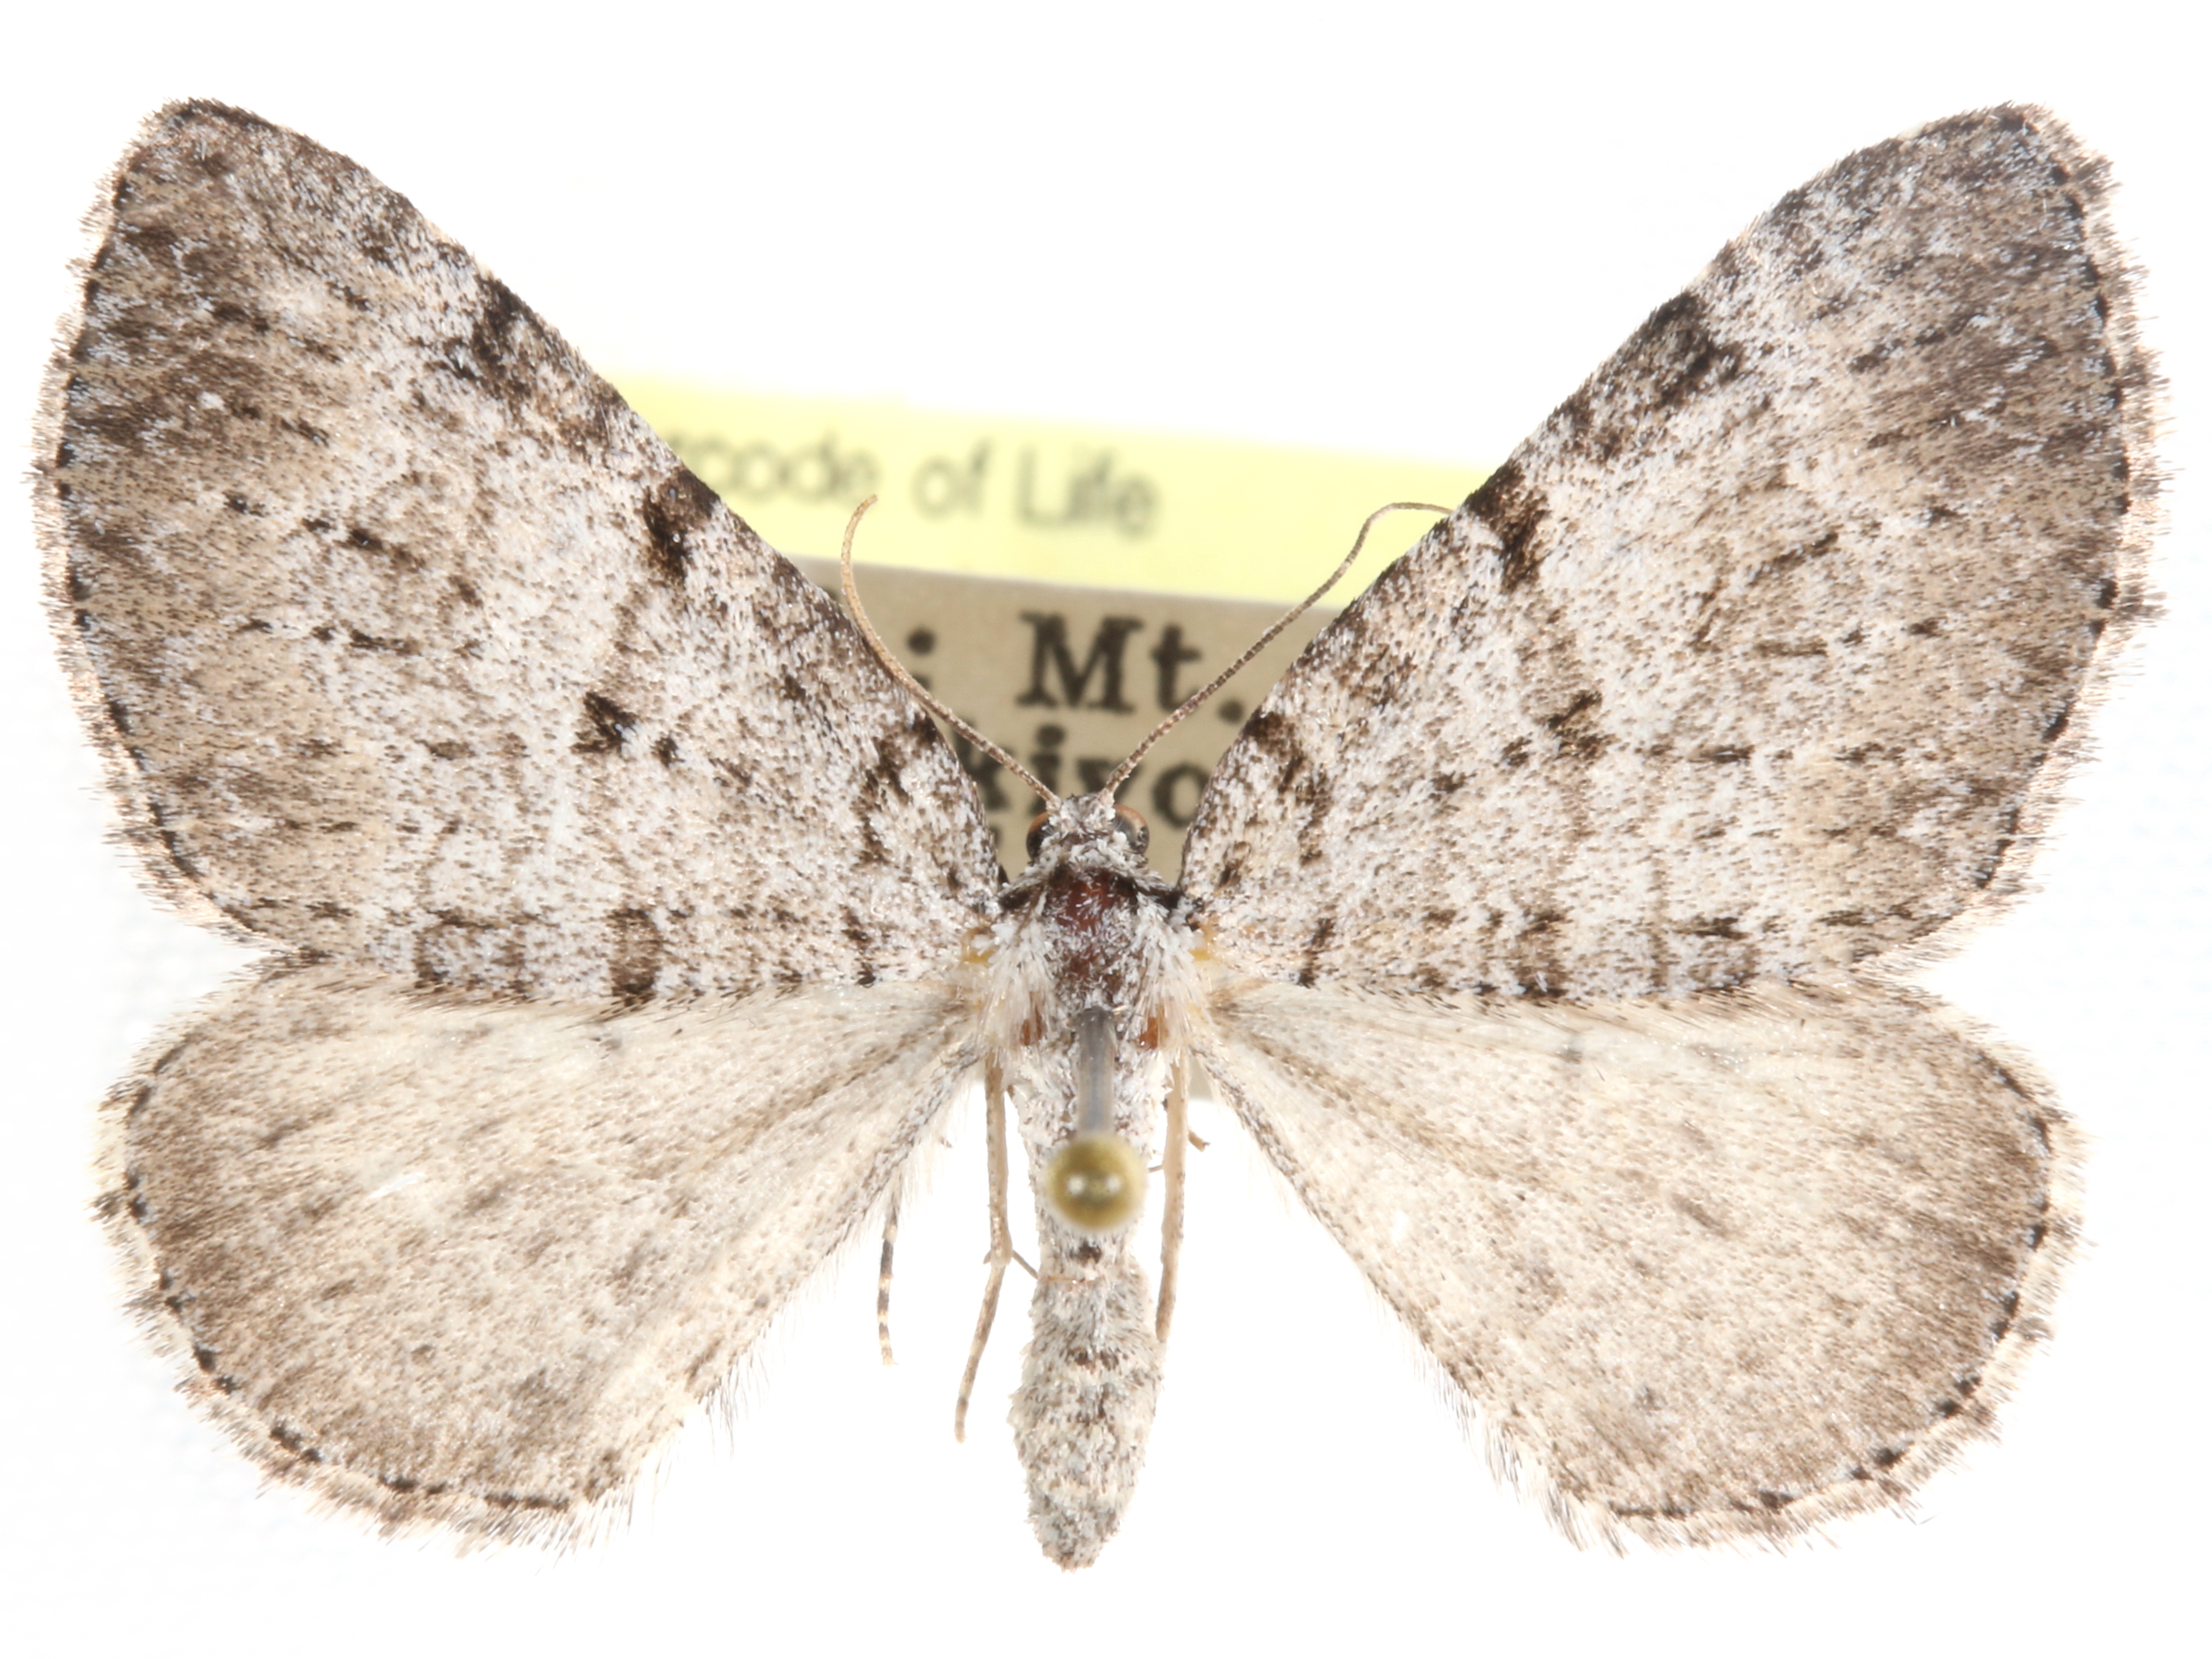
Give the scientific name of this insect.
Perizoma curvilinea
